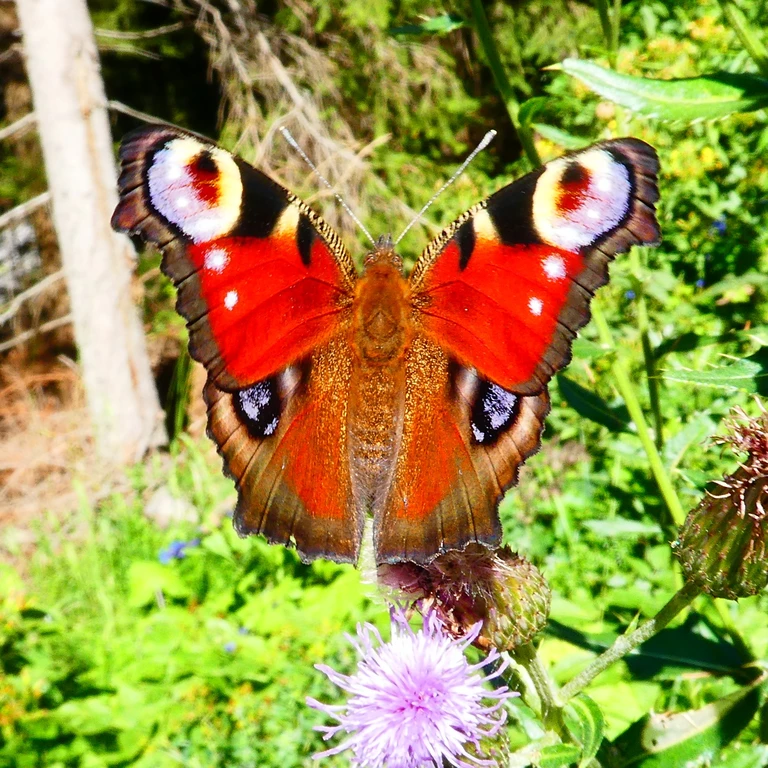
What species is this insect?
Aglais io
